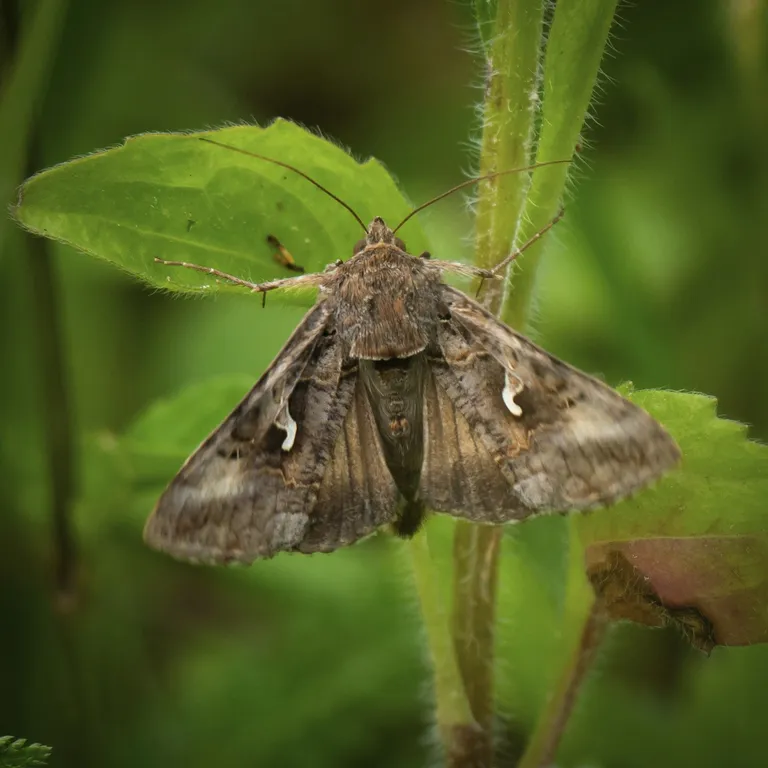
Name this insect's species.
Autographa gamma
